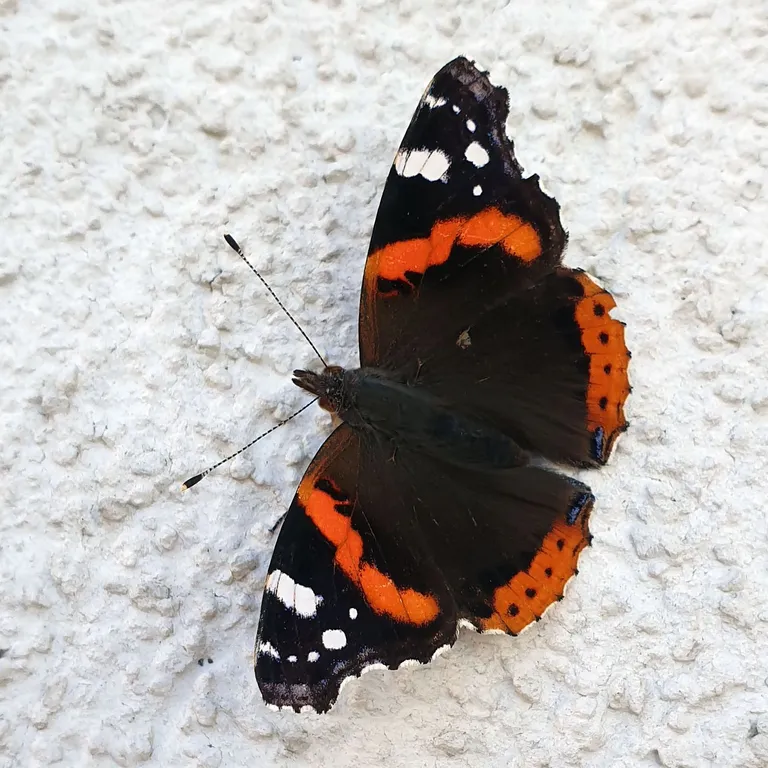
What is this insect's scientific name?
Vanessa atalanta
